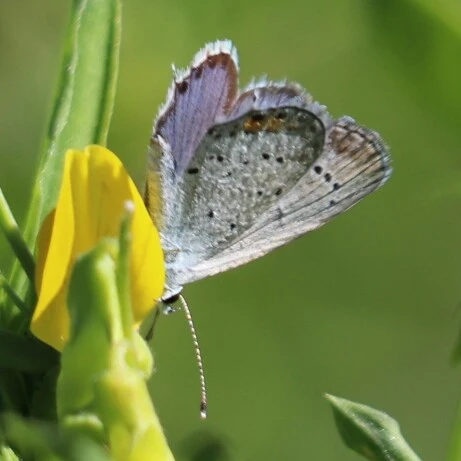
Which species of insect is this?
Cupido argiades (also Elkalyce argiades)
